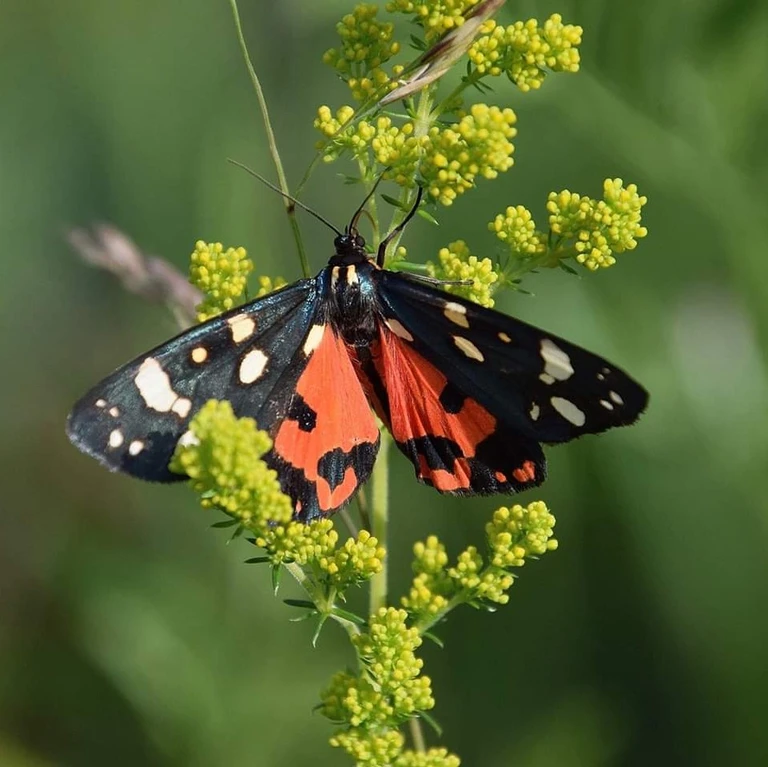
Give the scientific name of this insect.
Callimorpha dominula
